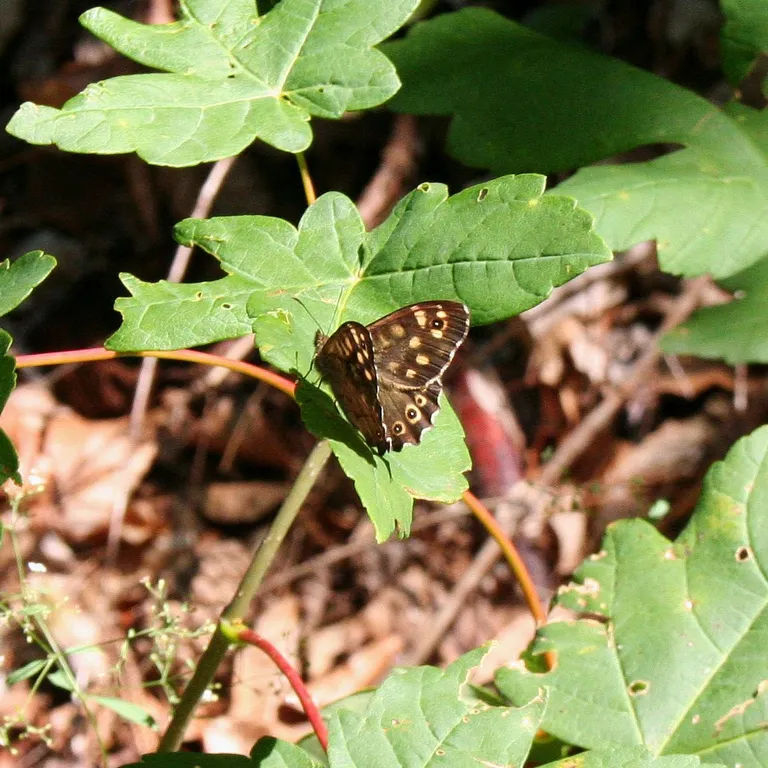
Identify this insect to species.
Pararge aegeria
